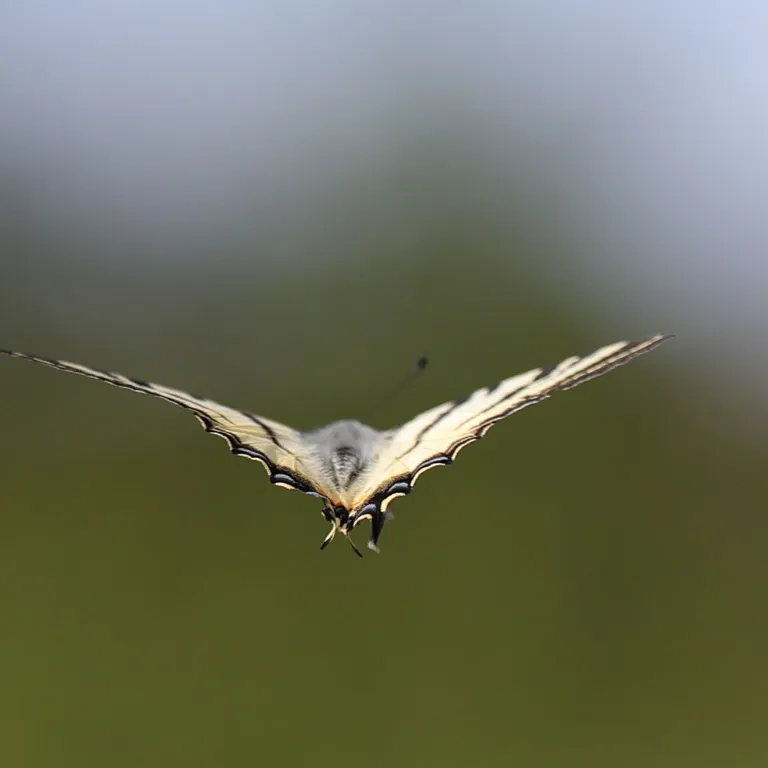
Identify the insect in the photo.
Iphiclides podalirius
